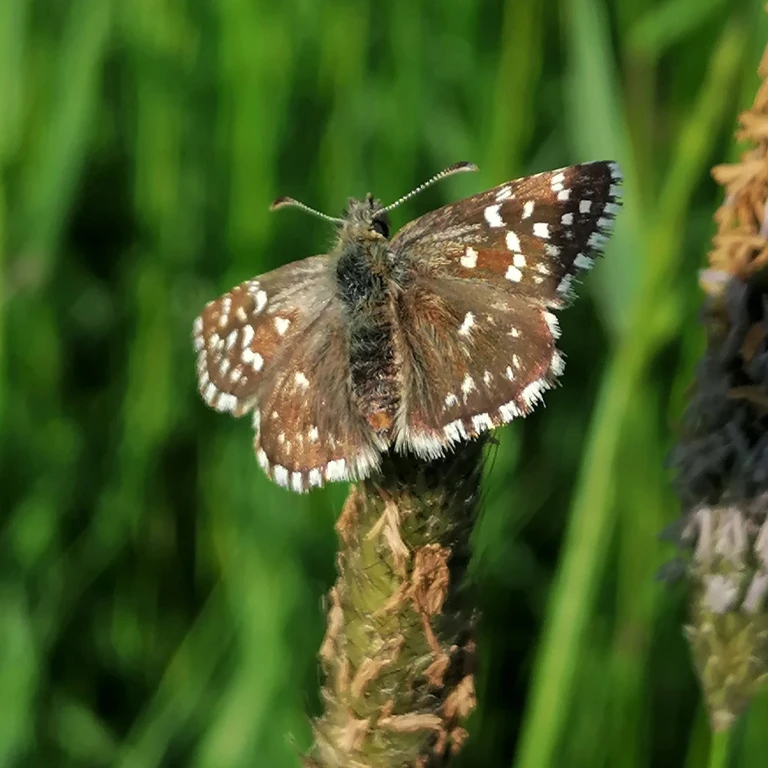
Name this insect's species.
Pyrgus malvae
